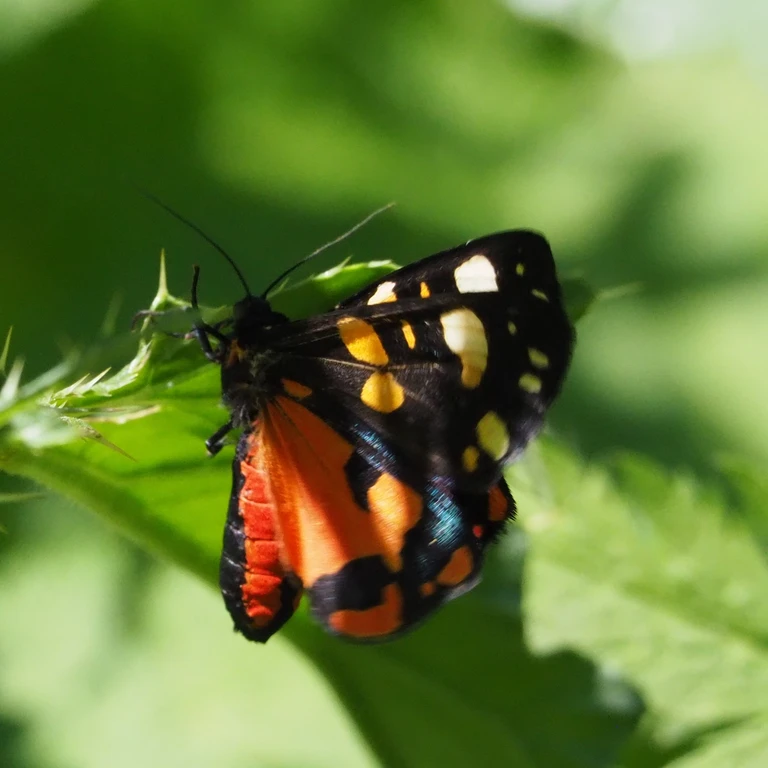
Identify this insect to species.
Callimorpha dominula
